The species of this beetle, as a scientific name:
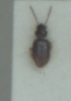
Tachys bistriatus
